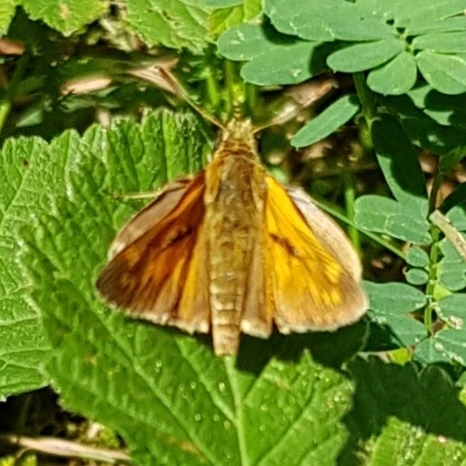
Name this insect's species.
Ochlodes sylvanus (also Ochlodes venata)
